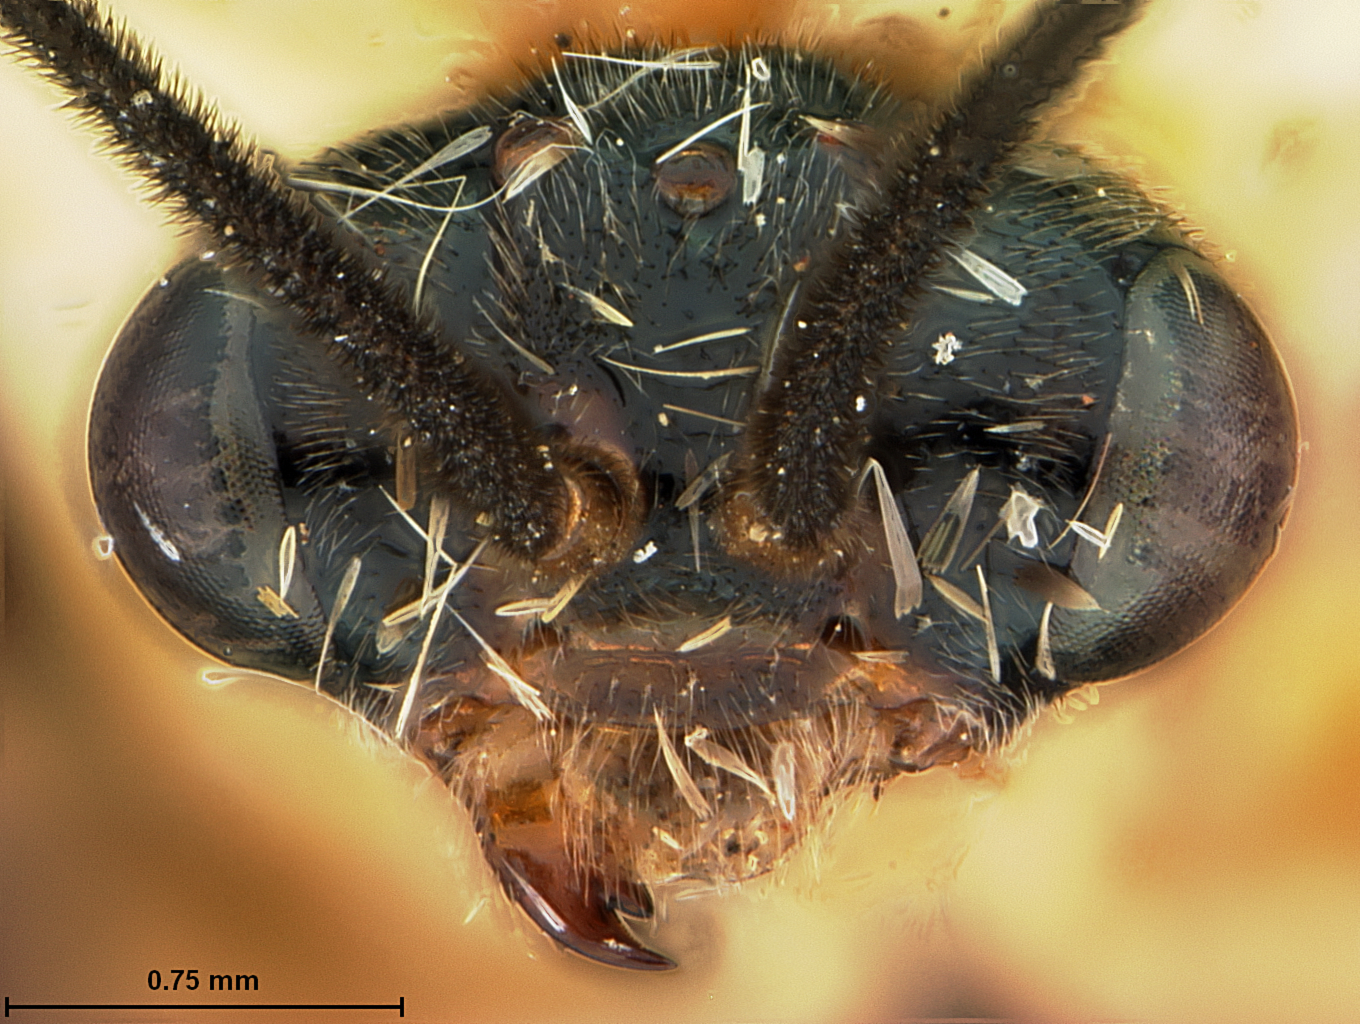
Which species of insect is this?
Sericoceros vumirus
